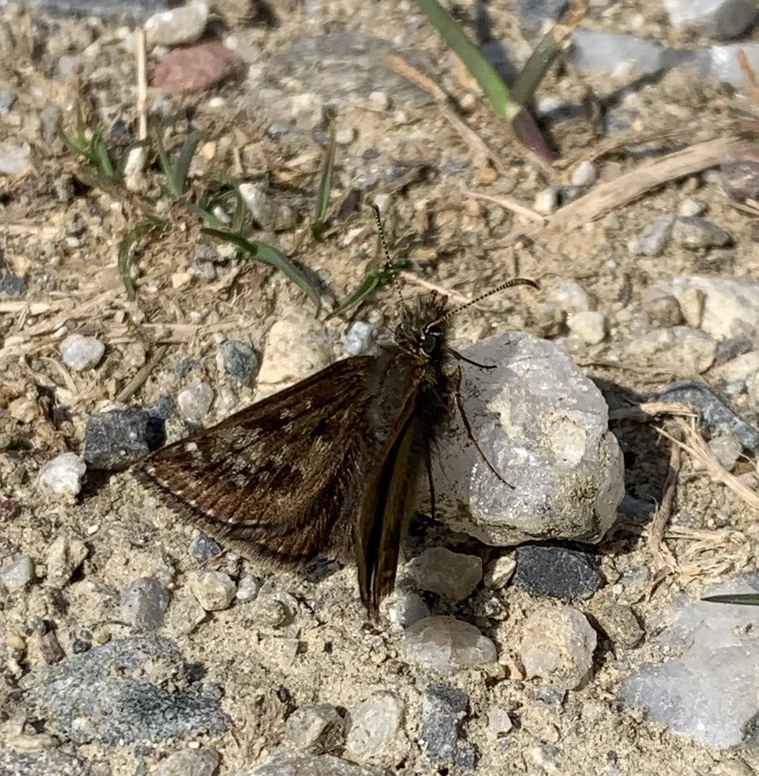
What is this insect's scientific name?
Erynnis tages
